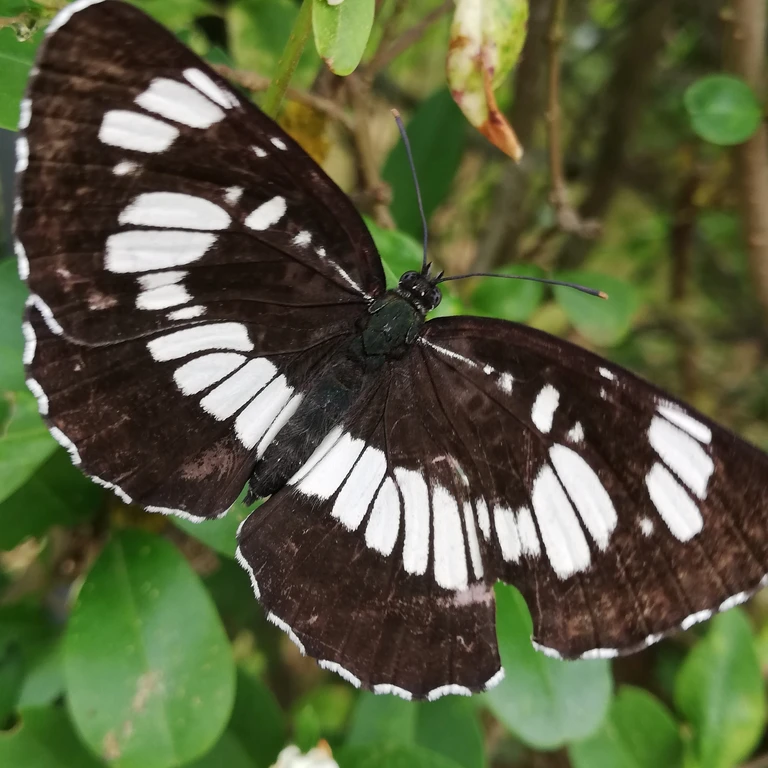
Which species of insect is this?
Neptis rivularis
